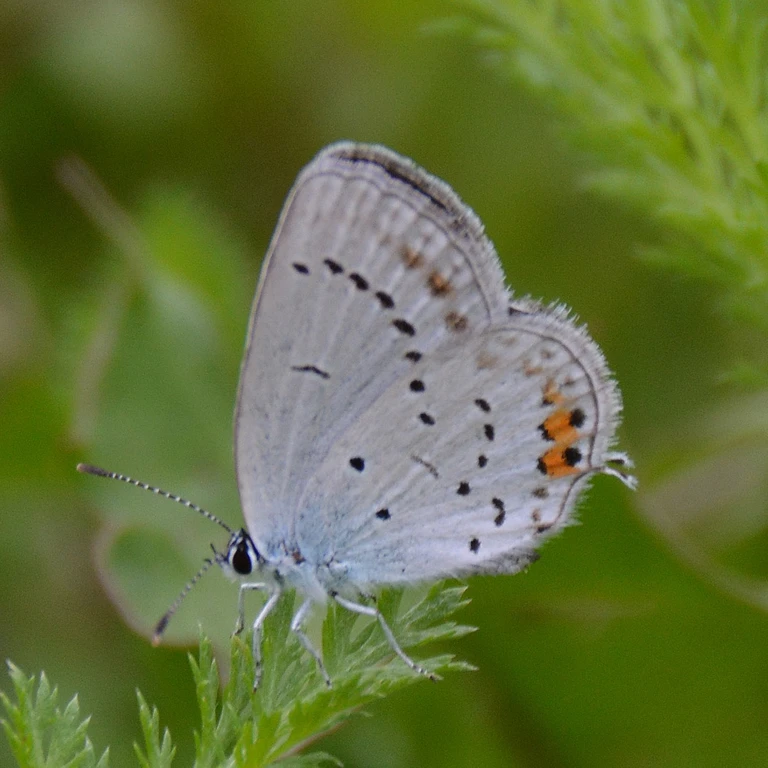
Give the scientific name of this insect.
Cupido argiades (also Elkalyce argiades)
